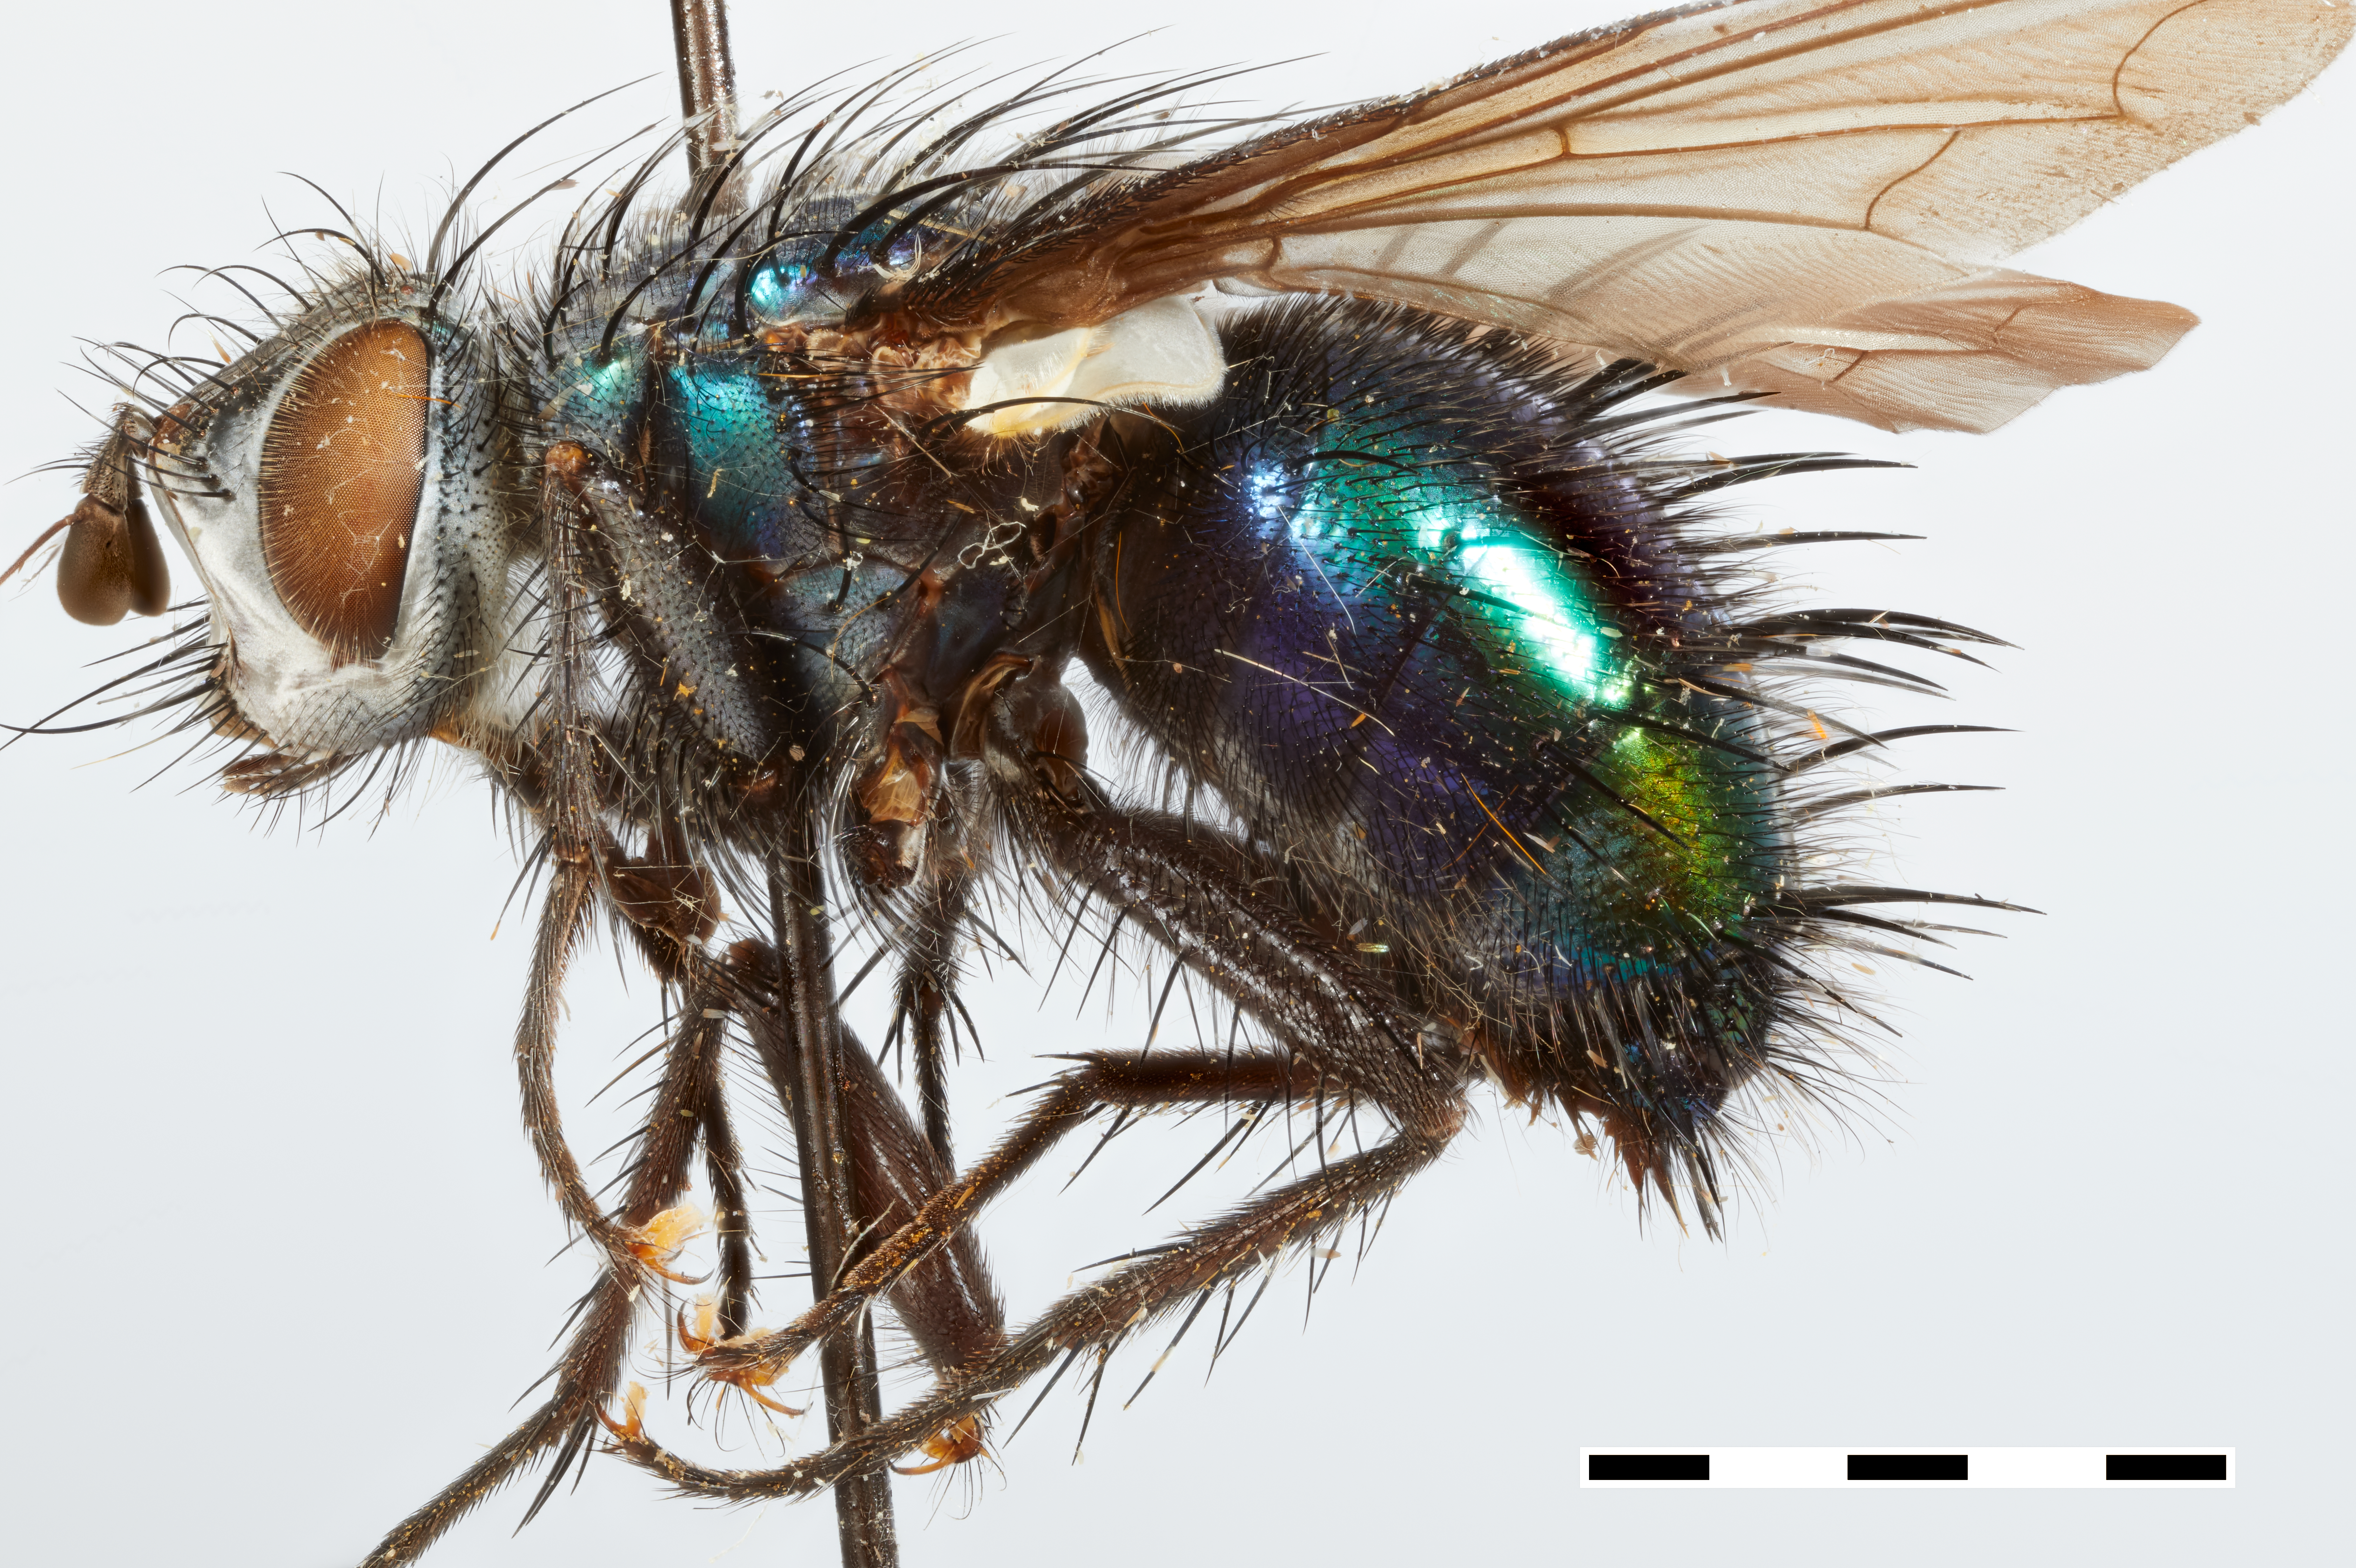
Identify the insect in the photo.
Scologaster fuscipennis
